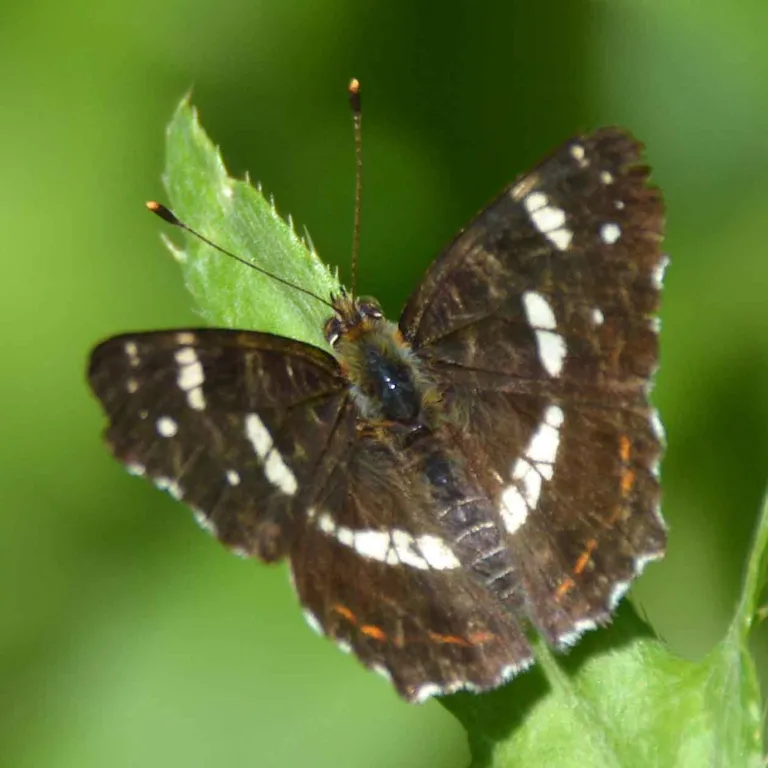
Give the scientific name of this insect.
Araschnia levana
